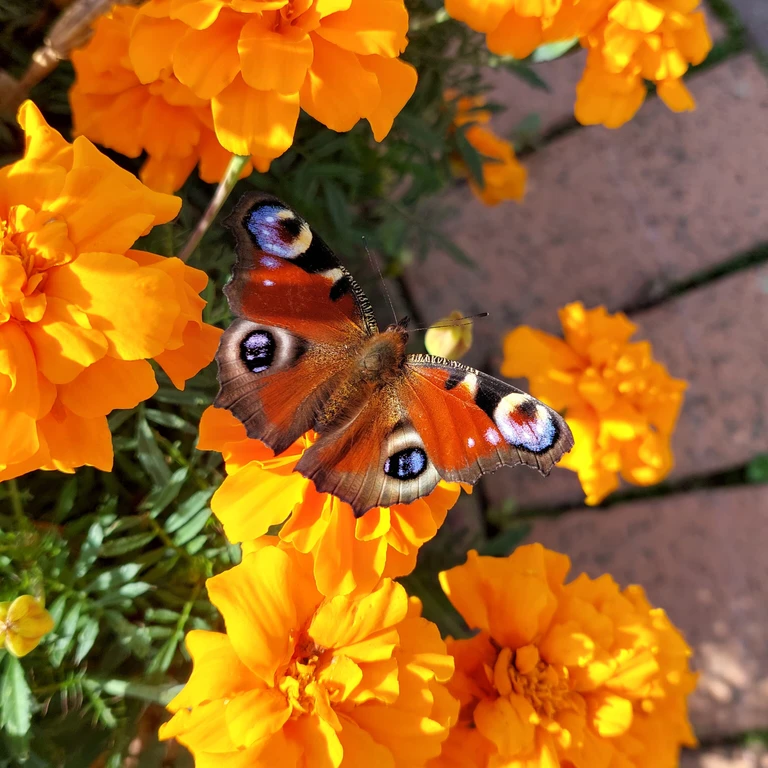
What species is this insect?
Aglais io
